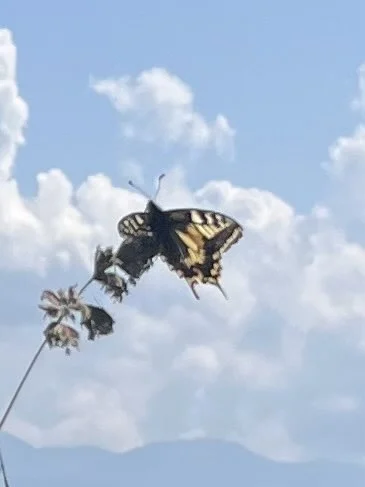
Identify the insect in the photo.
Papilio machaon
